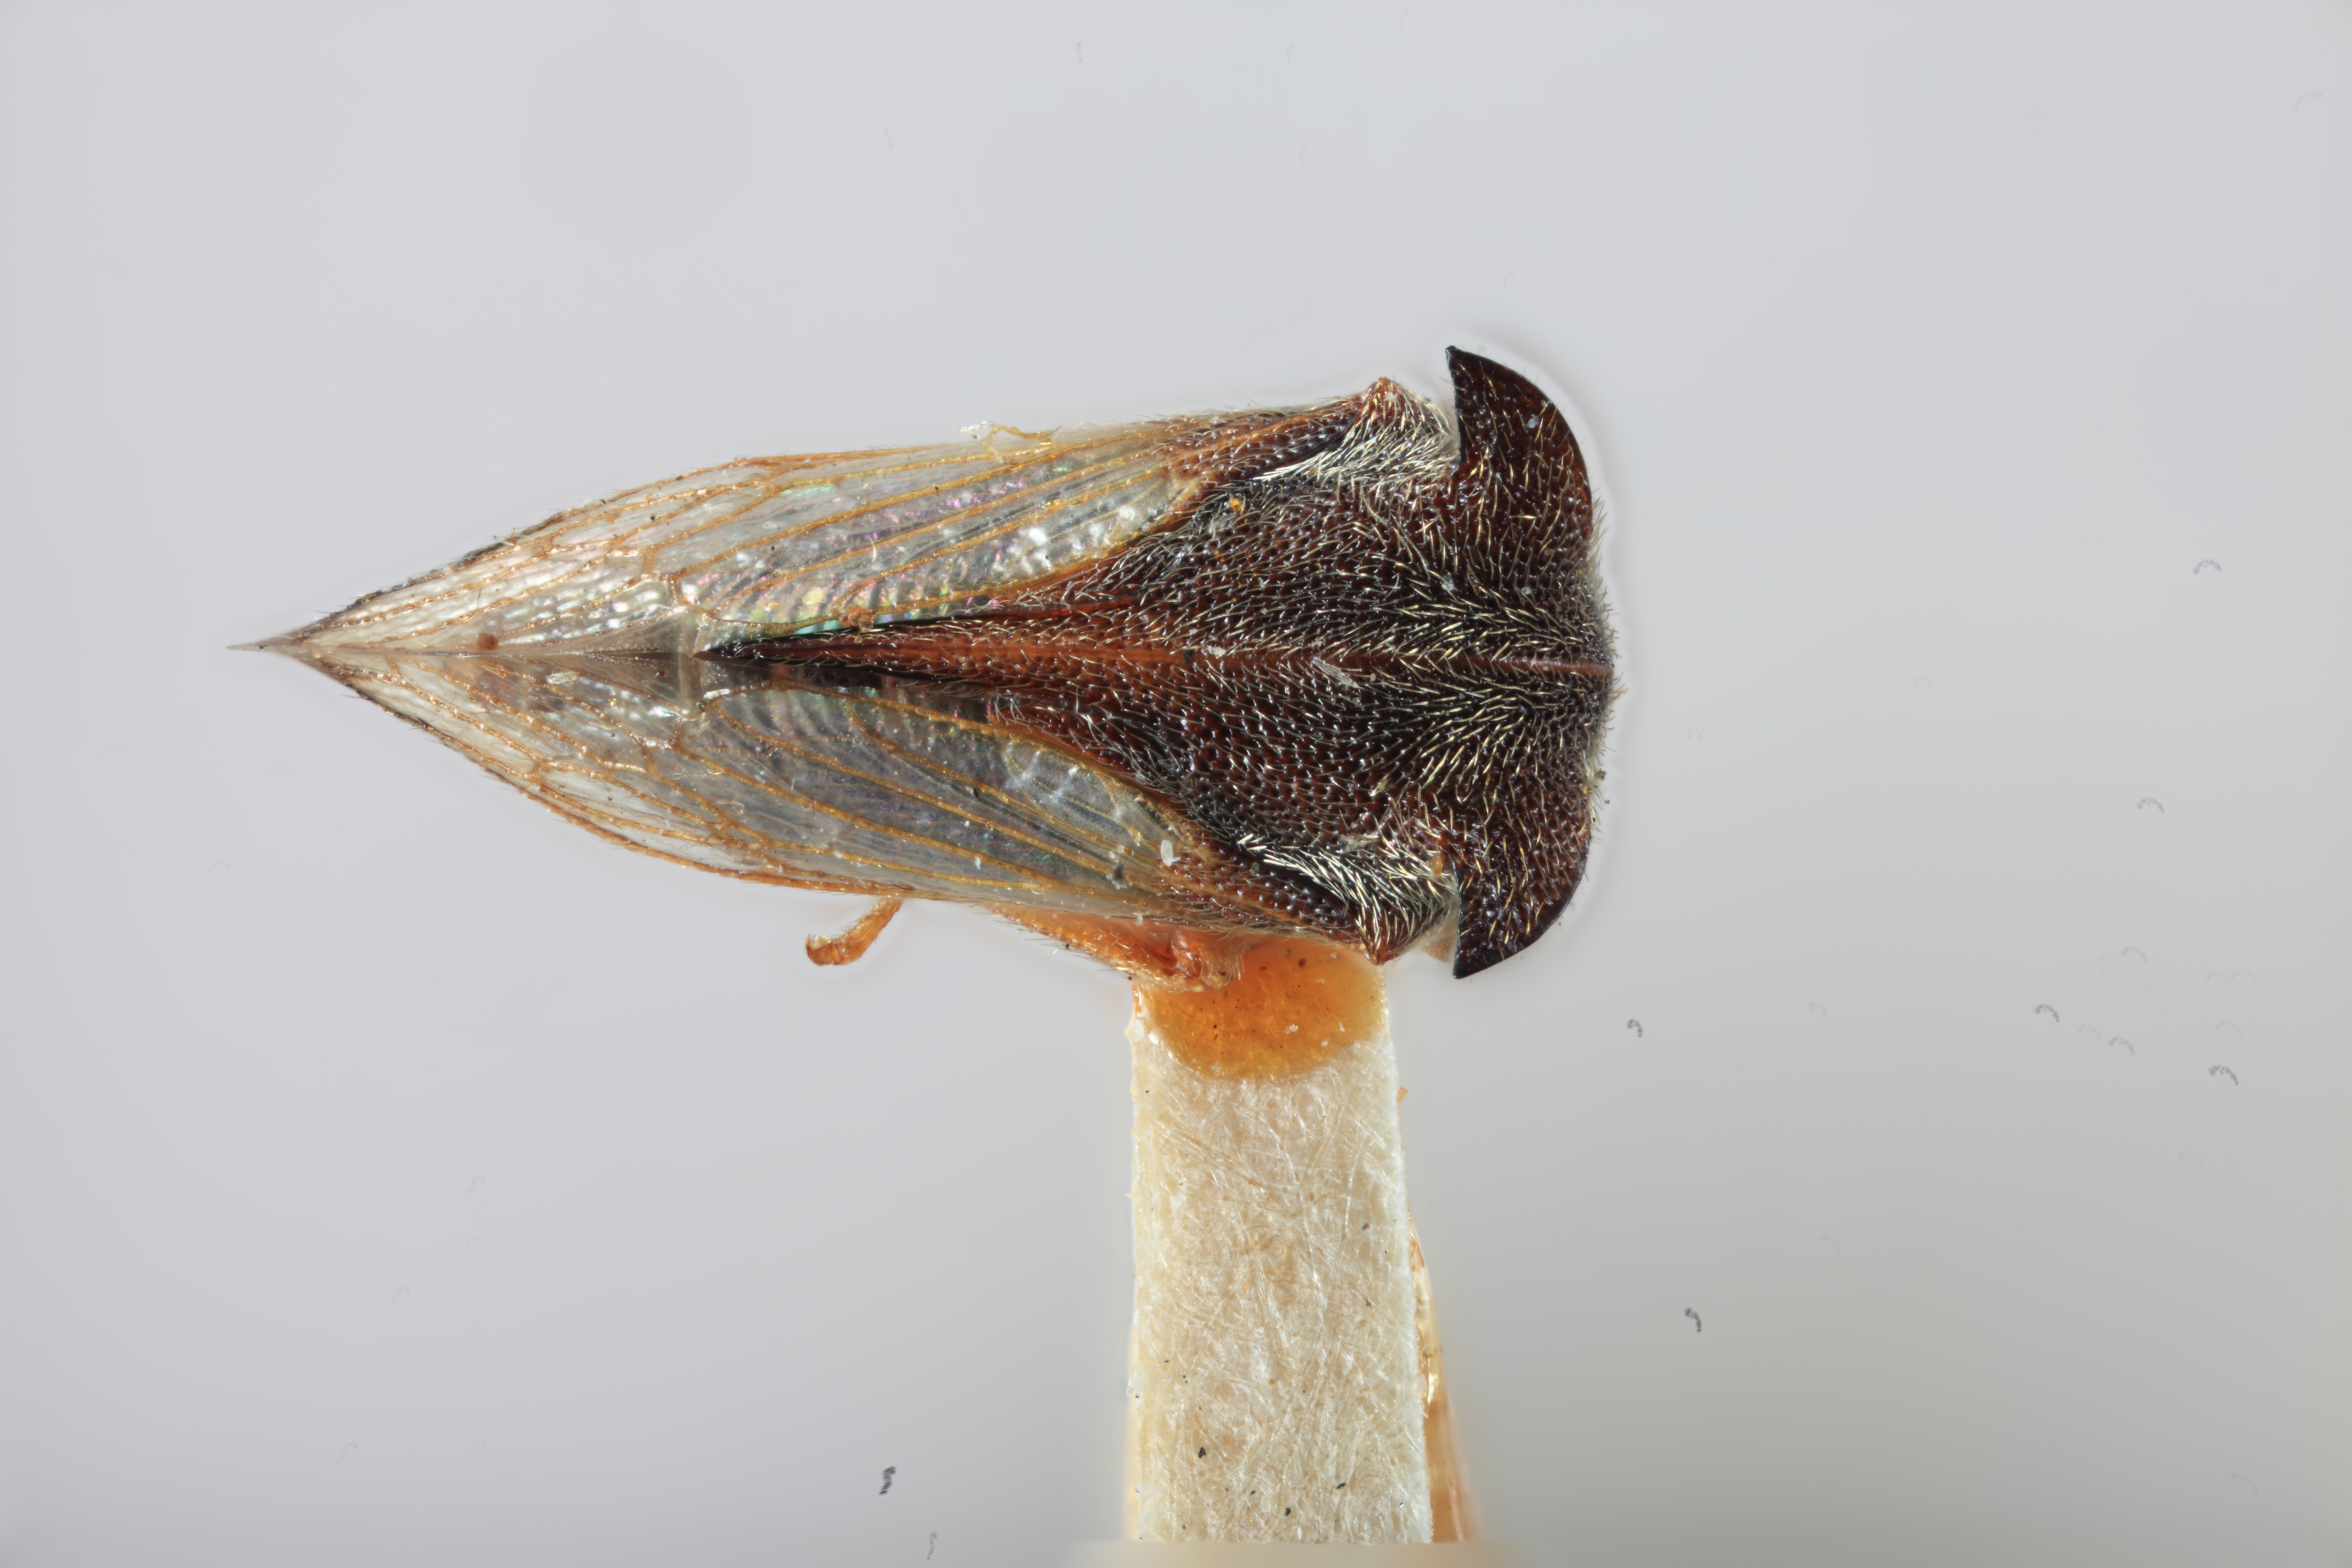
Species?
Tricentrus attenuatus
